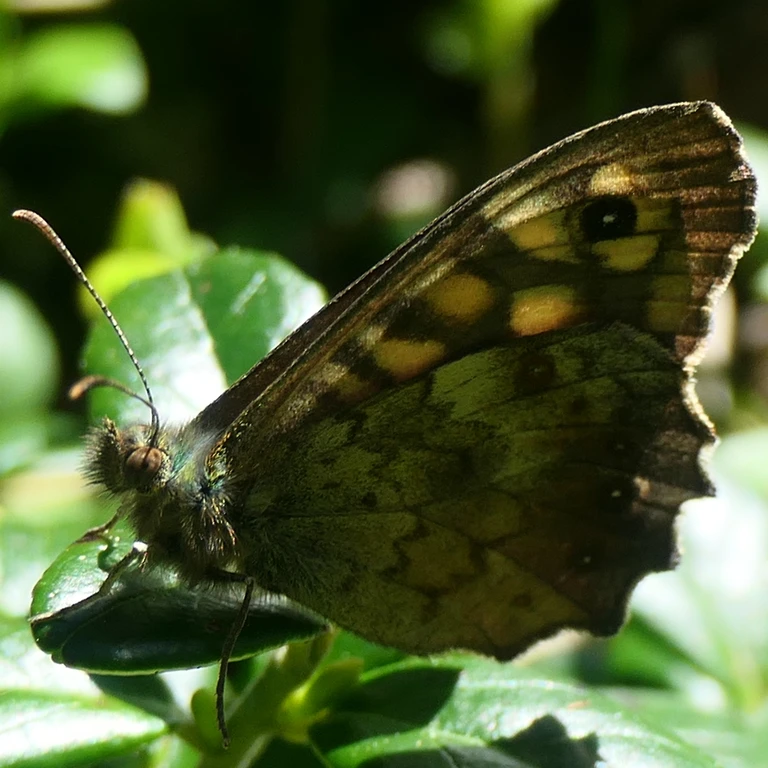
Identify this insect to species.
Pararge aegeria
